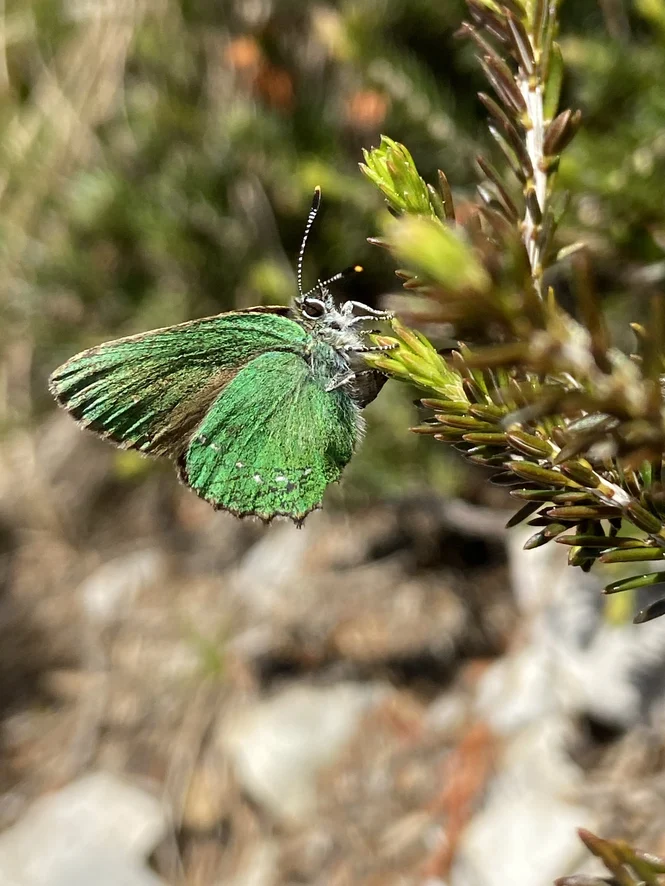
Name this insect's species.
Callophrys rubi
